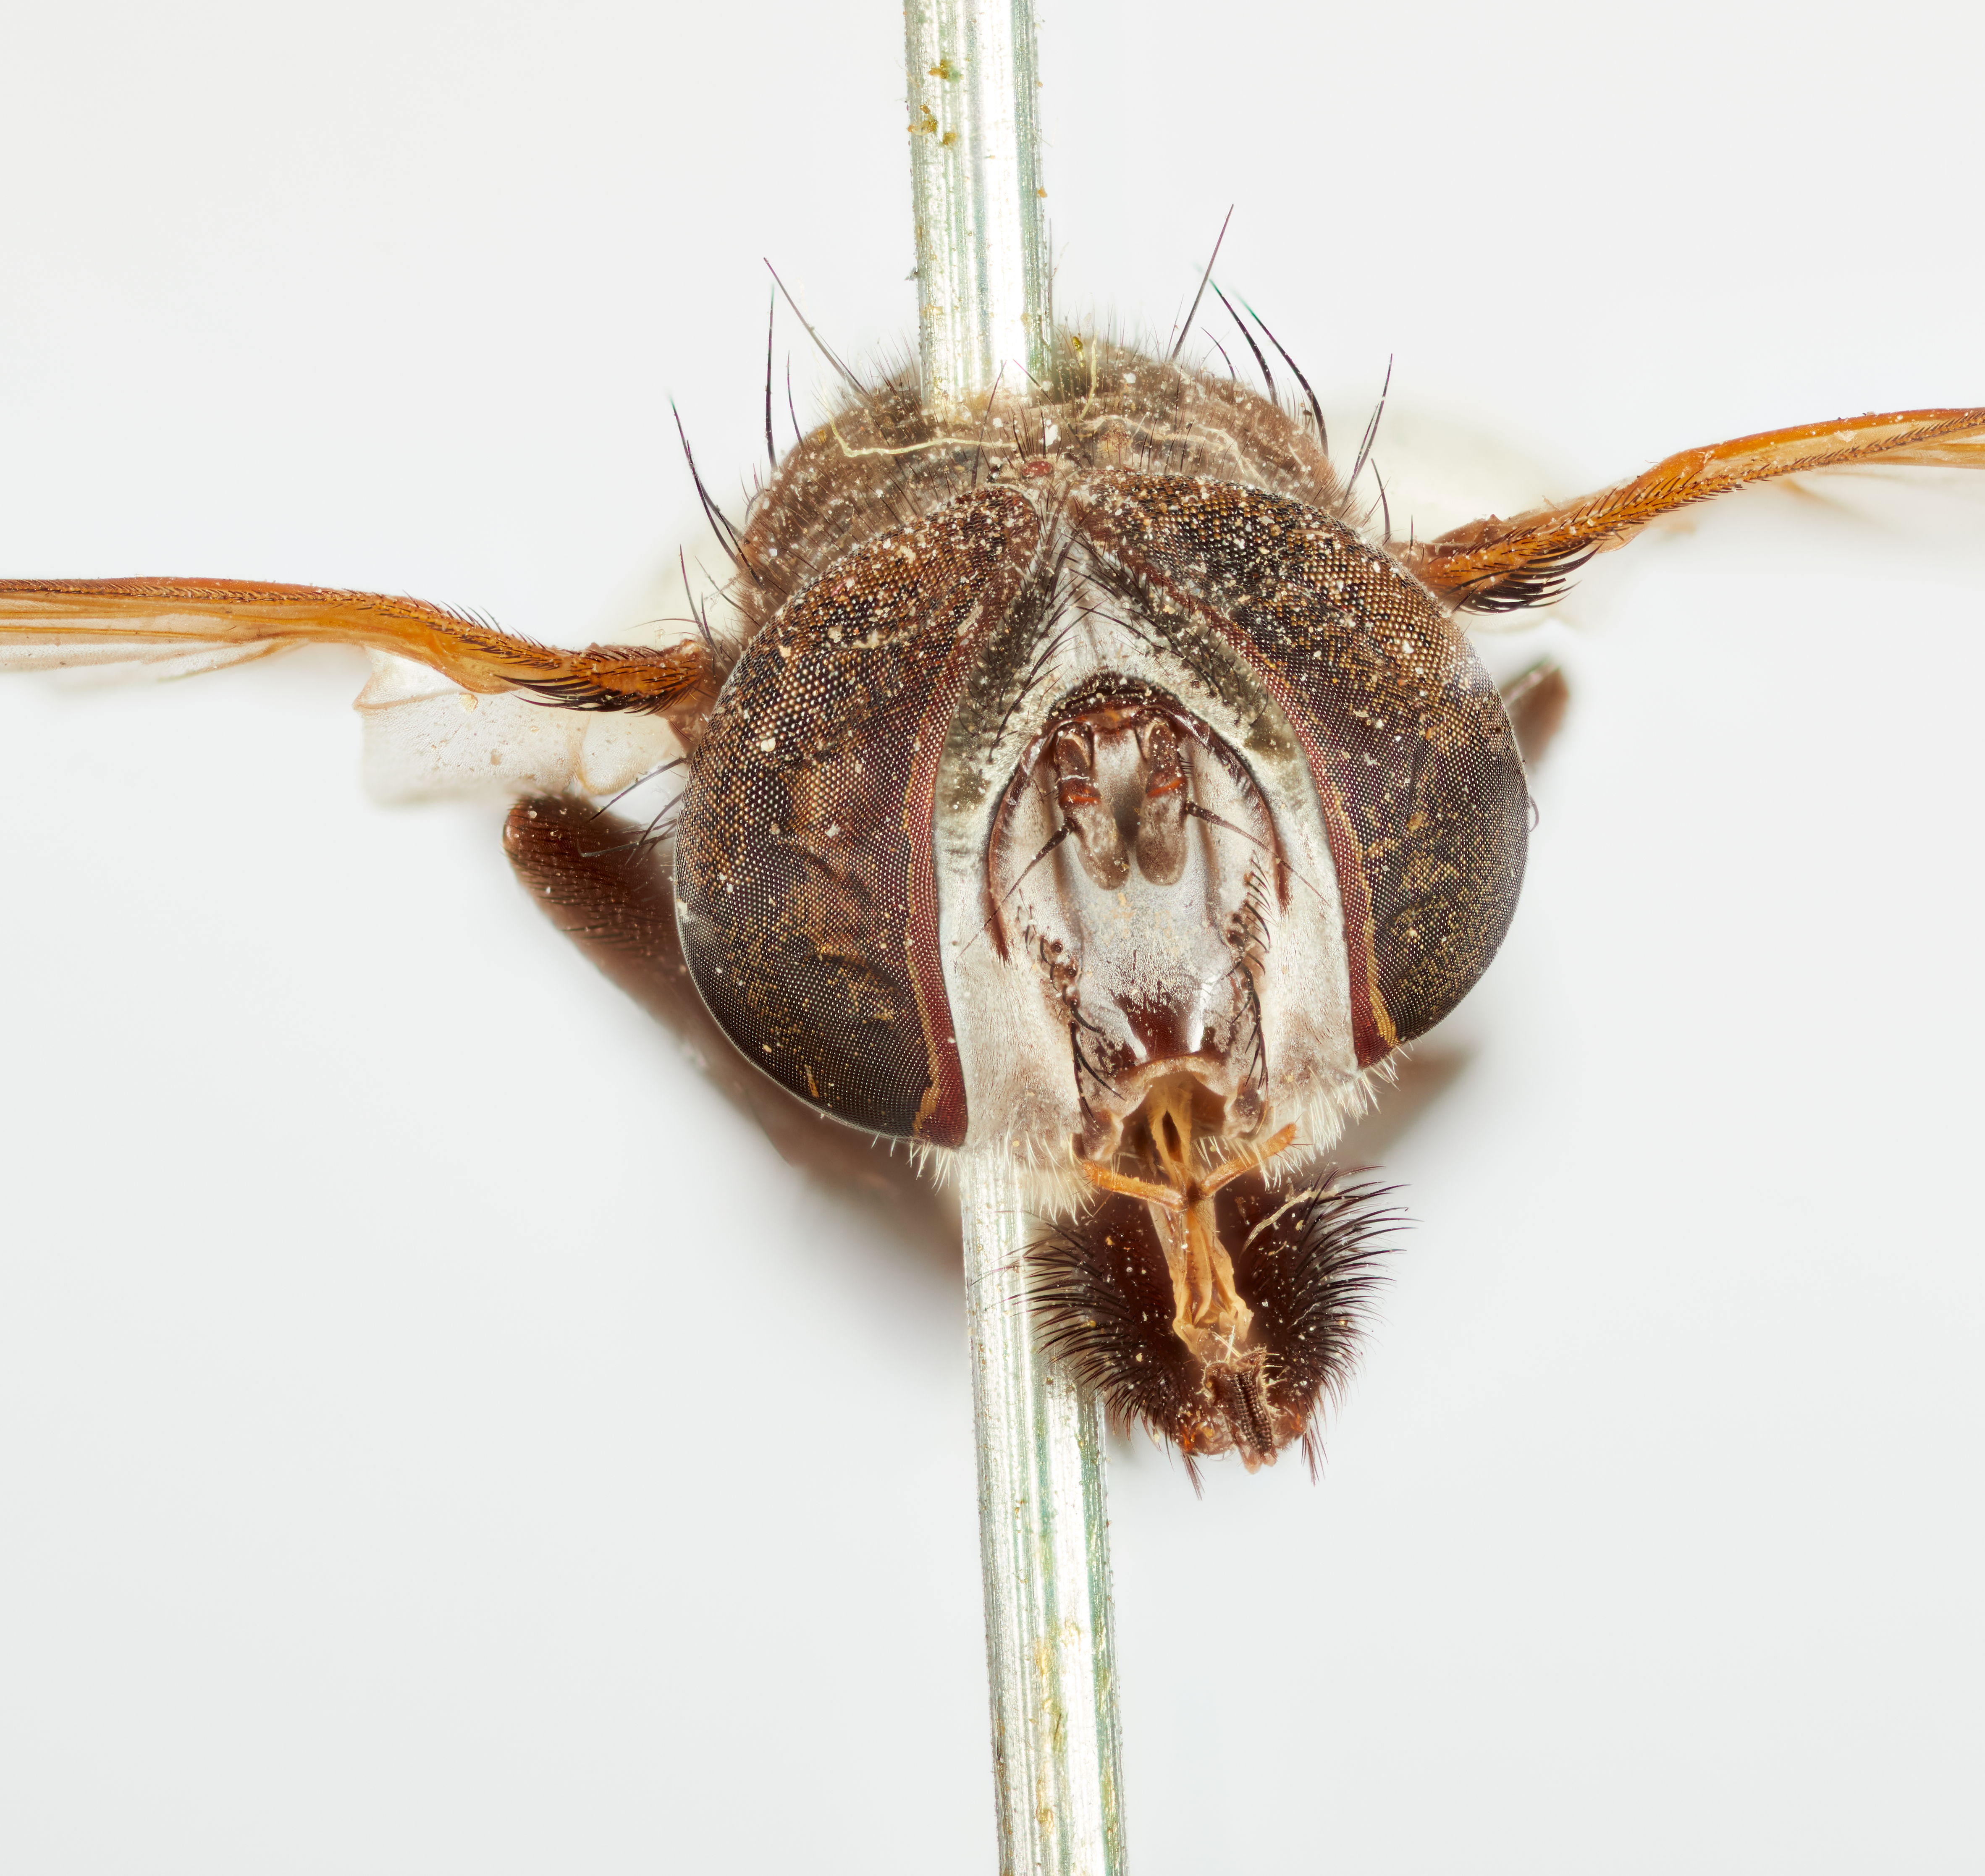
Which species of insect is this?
Alophora diversa
